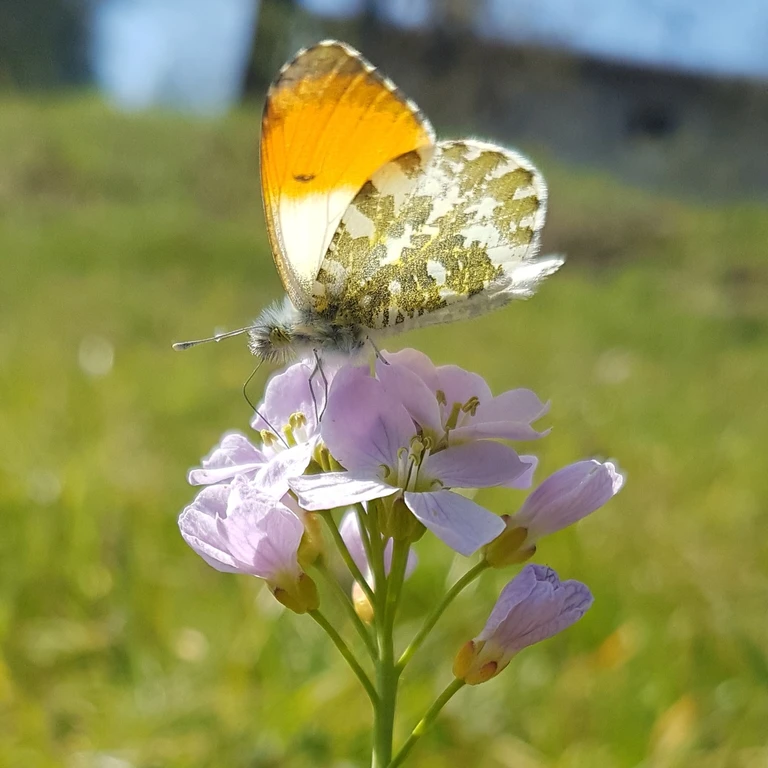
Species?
Anthocharis cardamines
